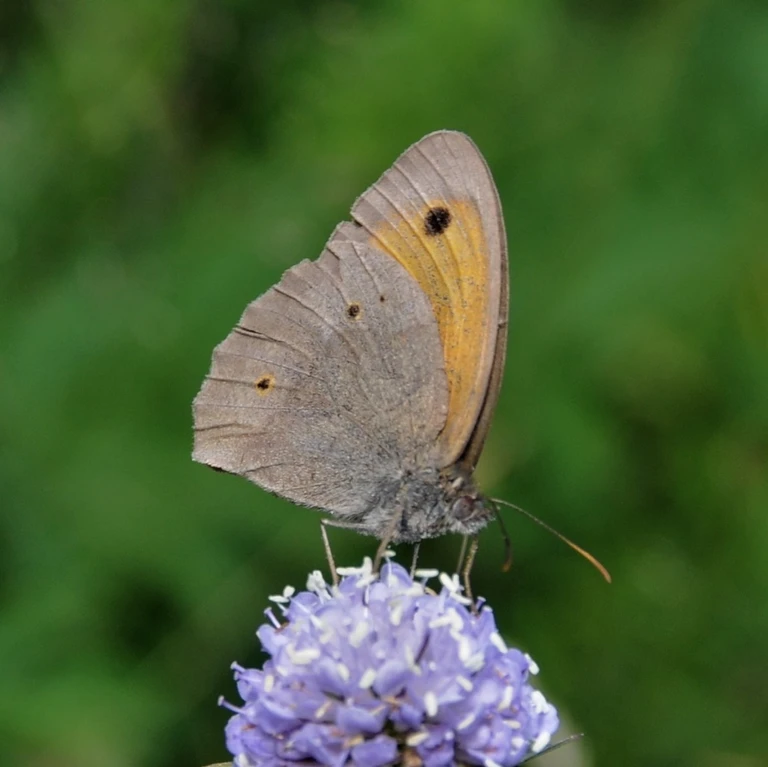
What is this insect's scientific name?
Maniola jurtina
